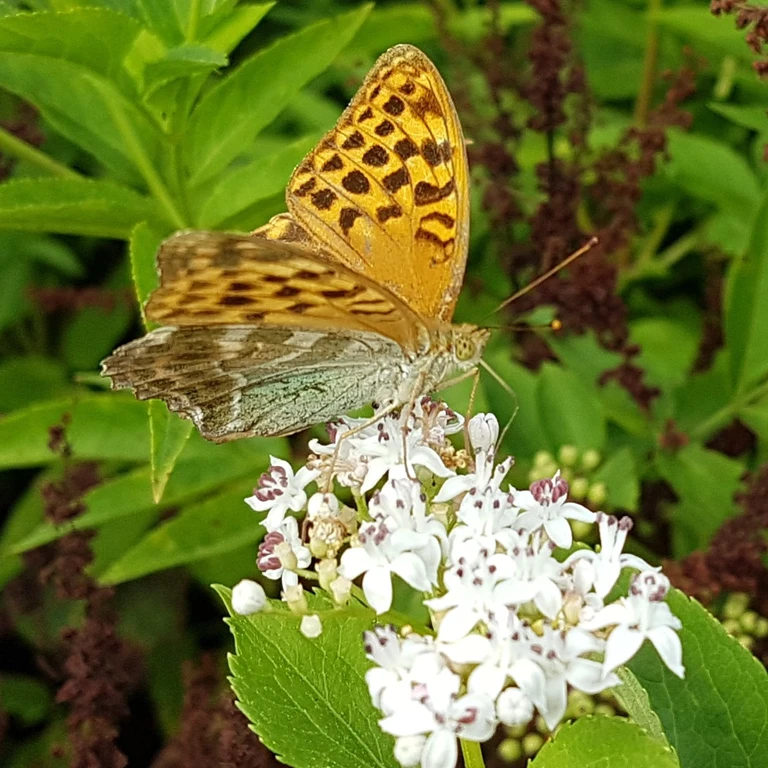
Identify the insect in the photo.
Argynnis paphia
